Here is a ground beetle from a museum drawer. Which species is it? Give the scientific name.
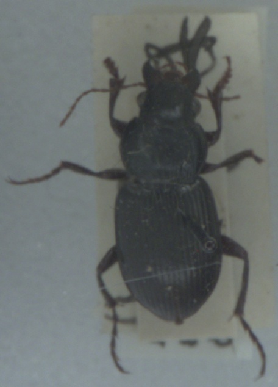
Amara aulica
